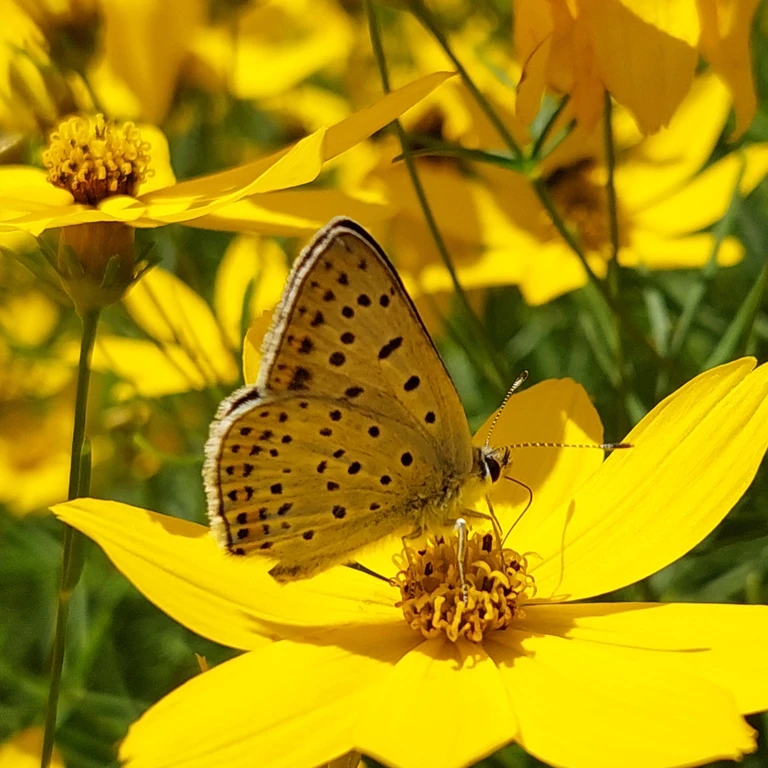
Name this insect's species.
Lycaena tityrus (also Loweia tityrus)
